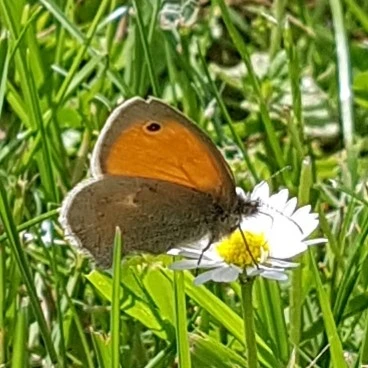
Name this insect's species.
Coenonympha pamphilus
